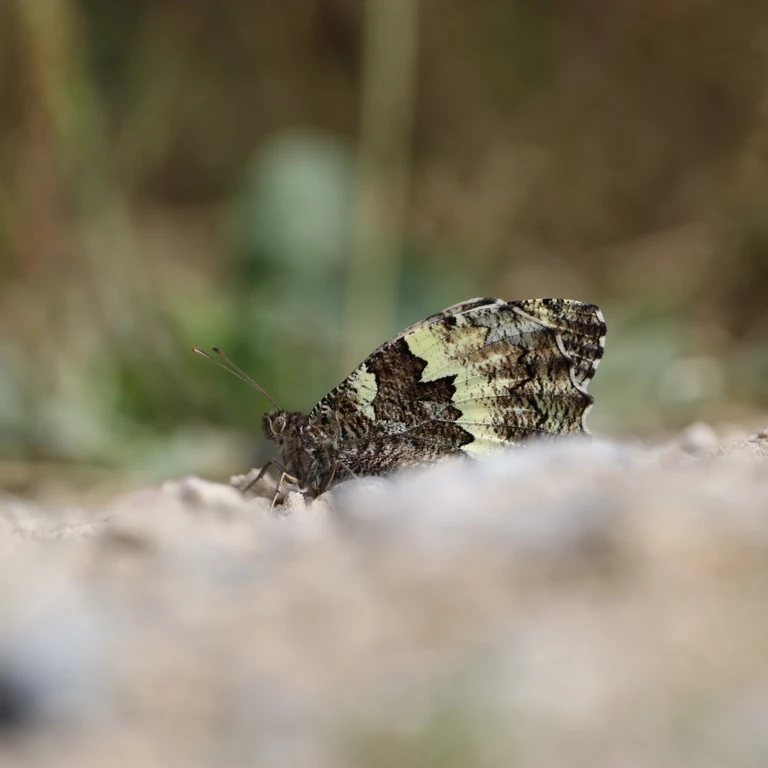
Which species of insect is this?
Brintesia circe
